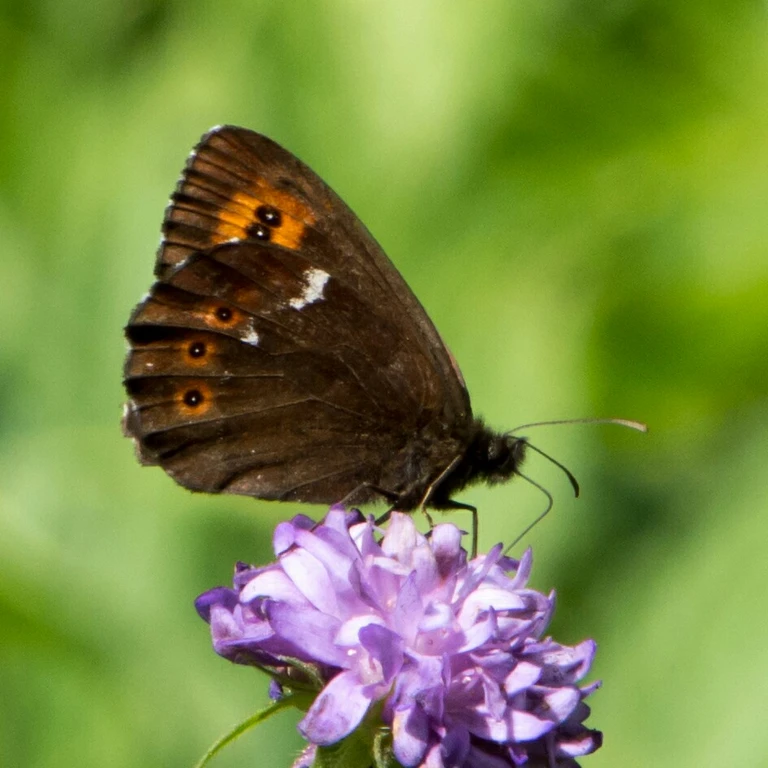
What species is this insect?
Erebia ligea
